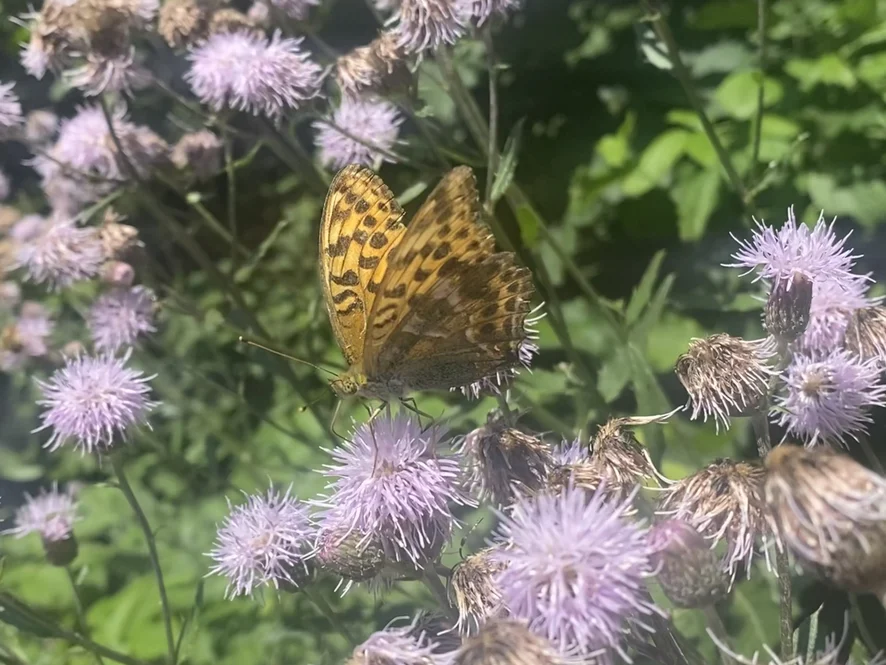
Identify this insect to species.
Argynnis paphia
